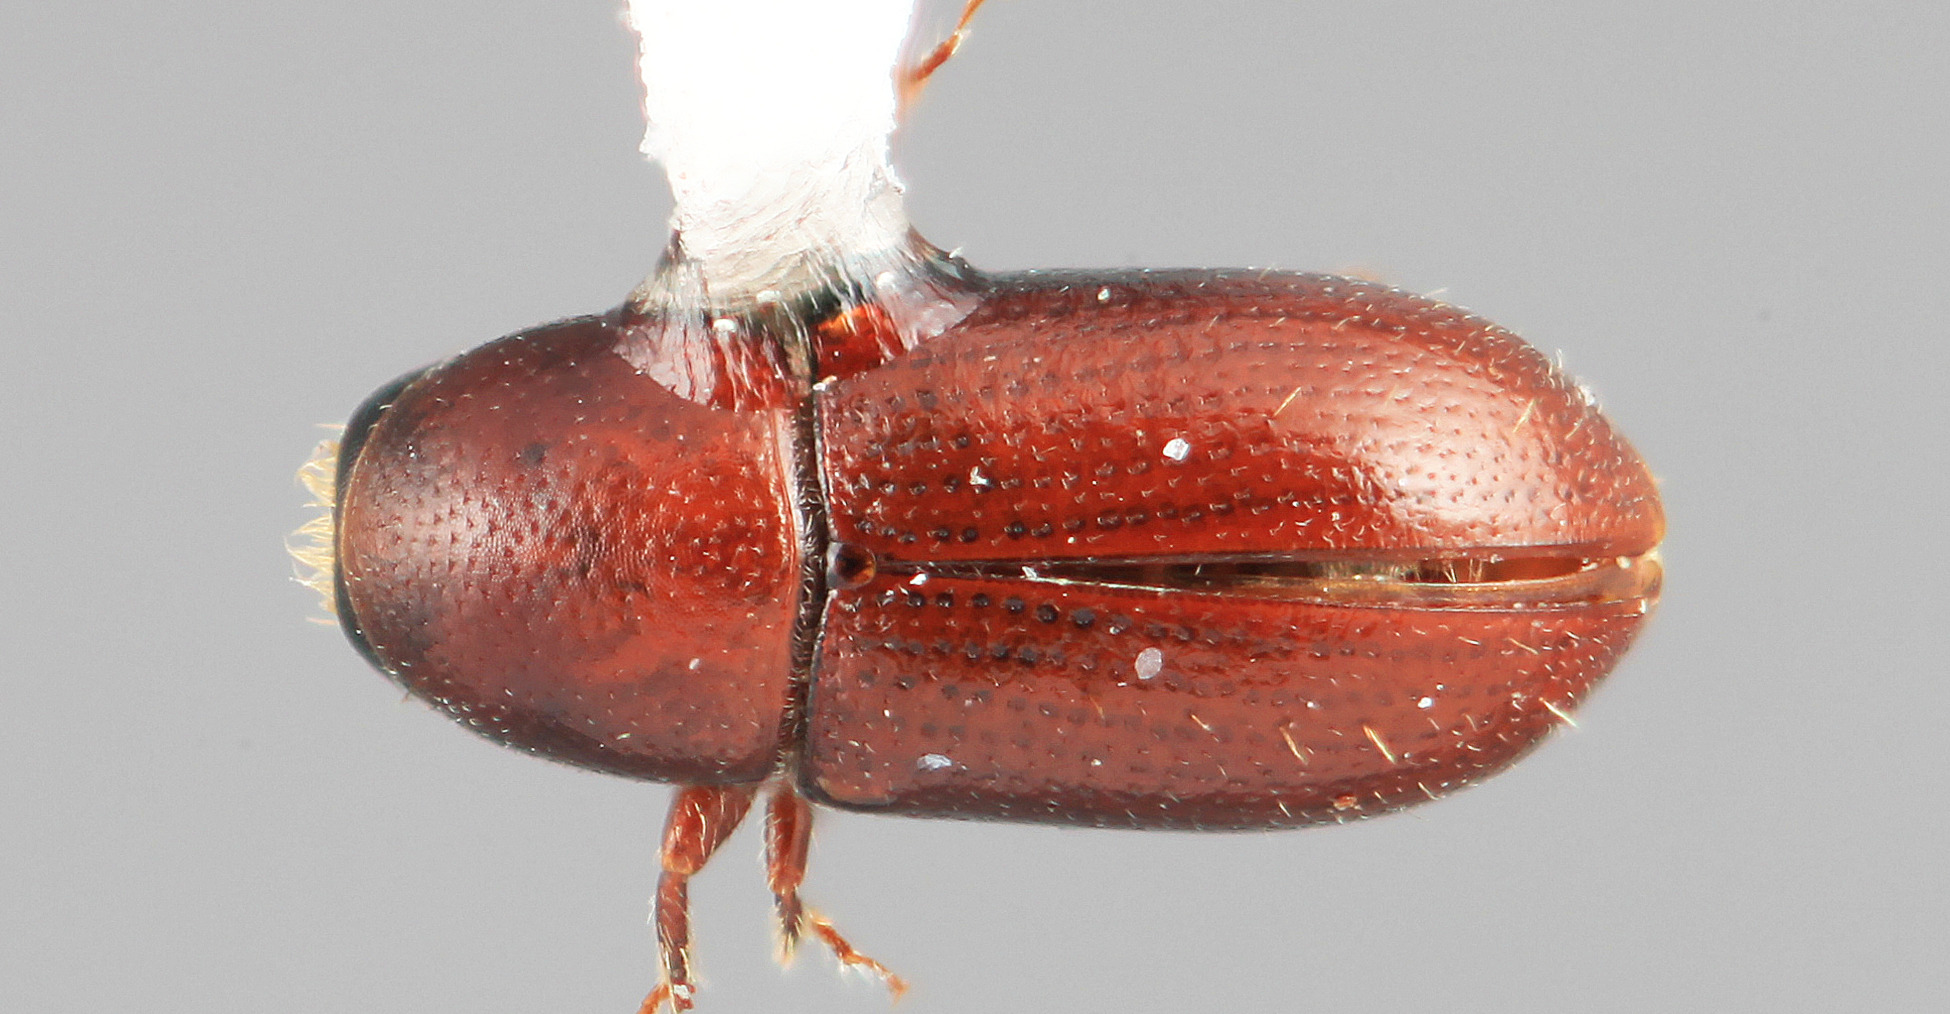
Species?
Scolytodes irazuensis
